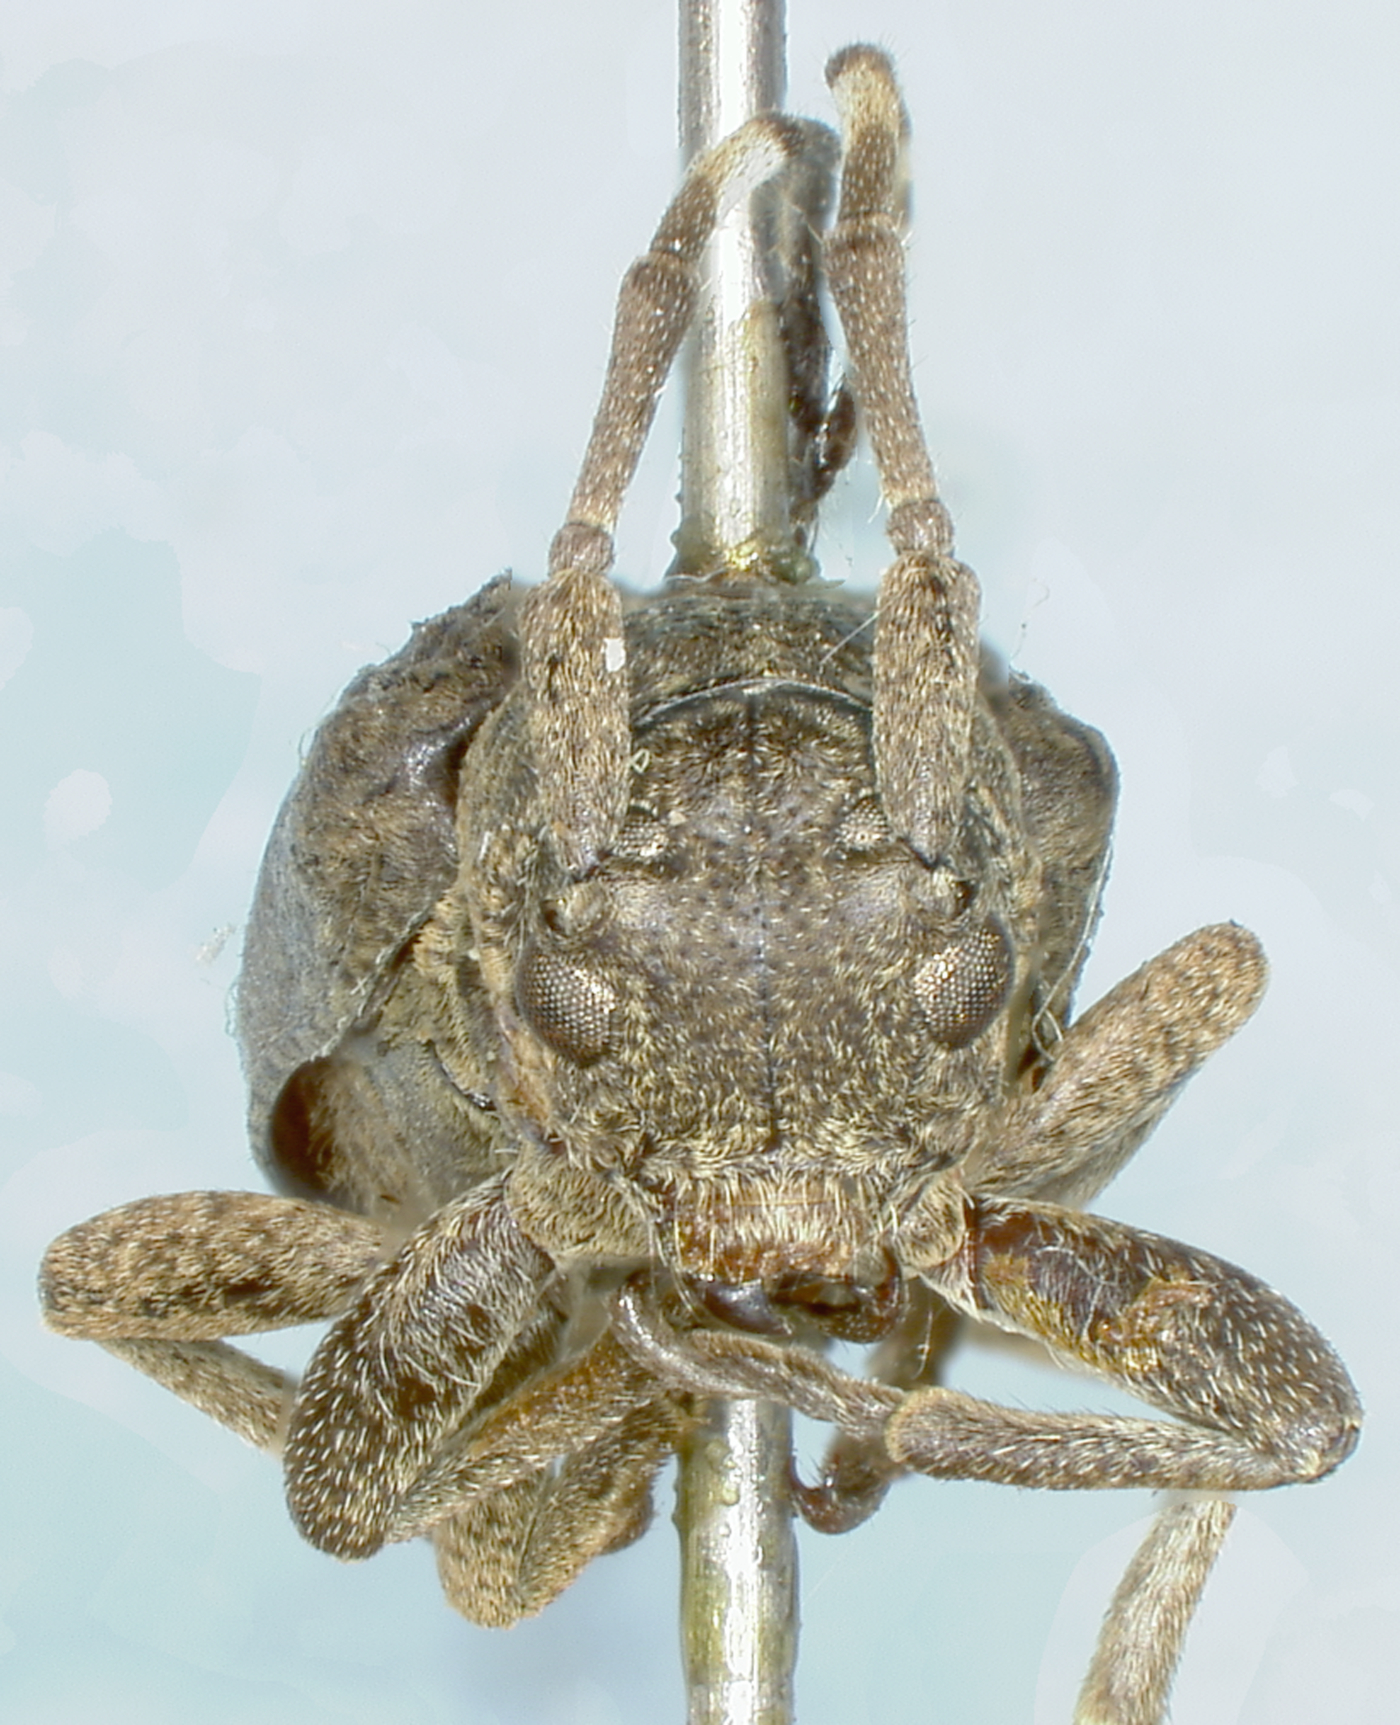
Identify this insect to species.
Pterolophia monticola
